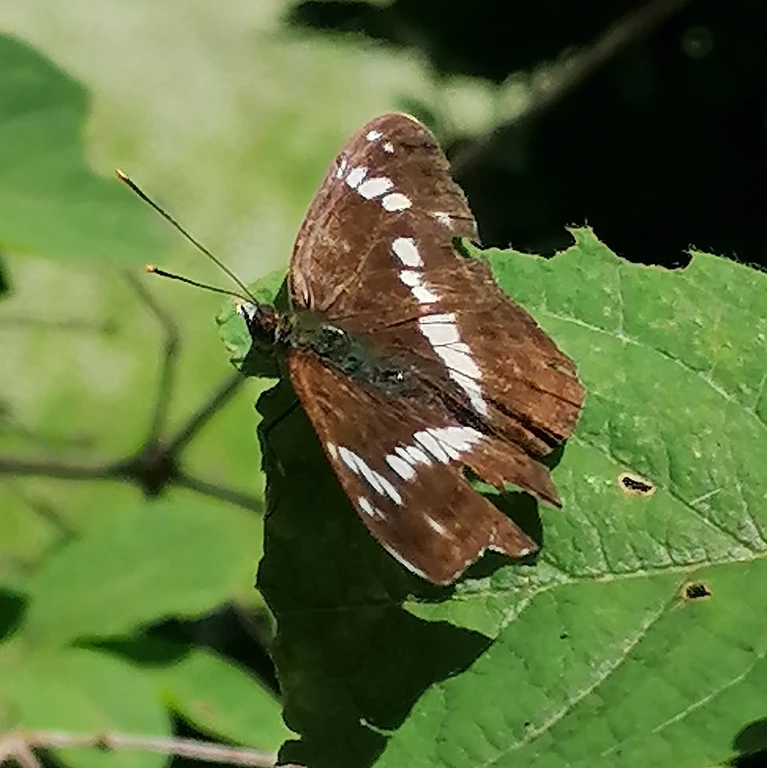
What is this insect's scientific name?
Limenitis camilla (also Ladoga camilla)
